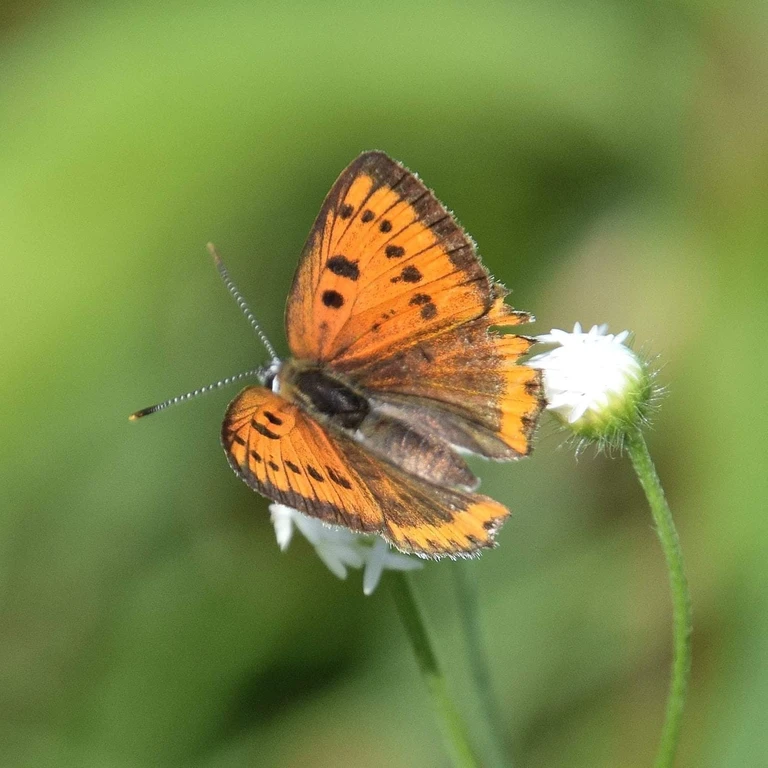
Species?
Lycaena dispar
